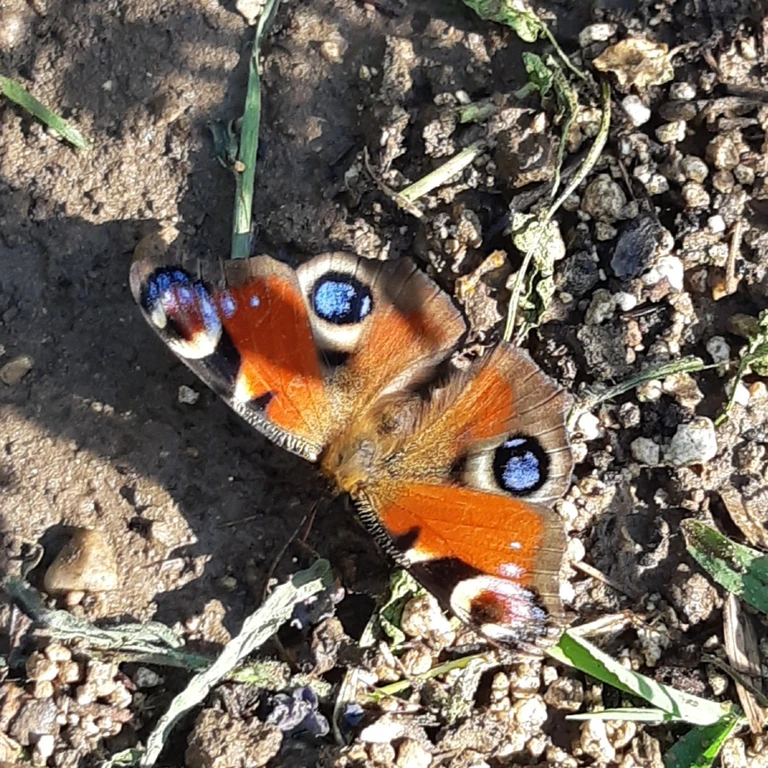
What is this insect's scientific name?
Aglais io
